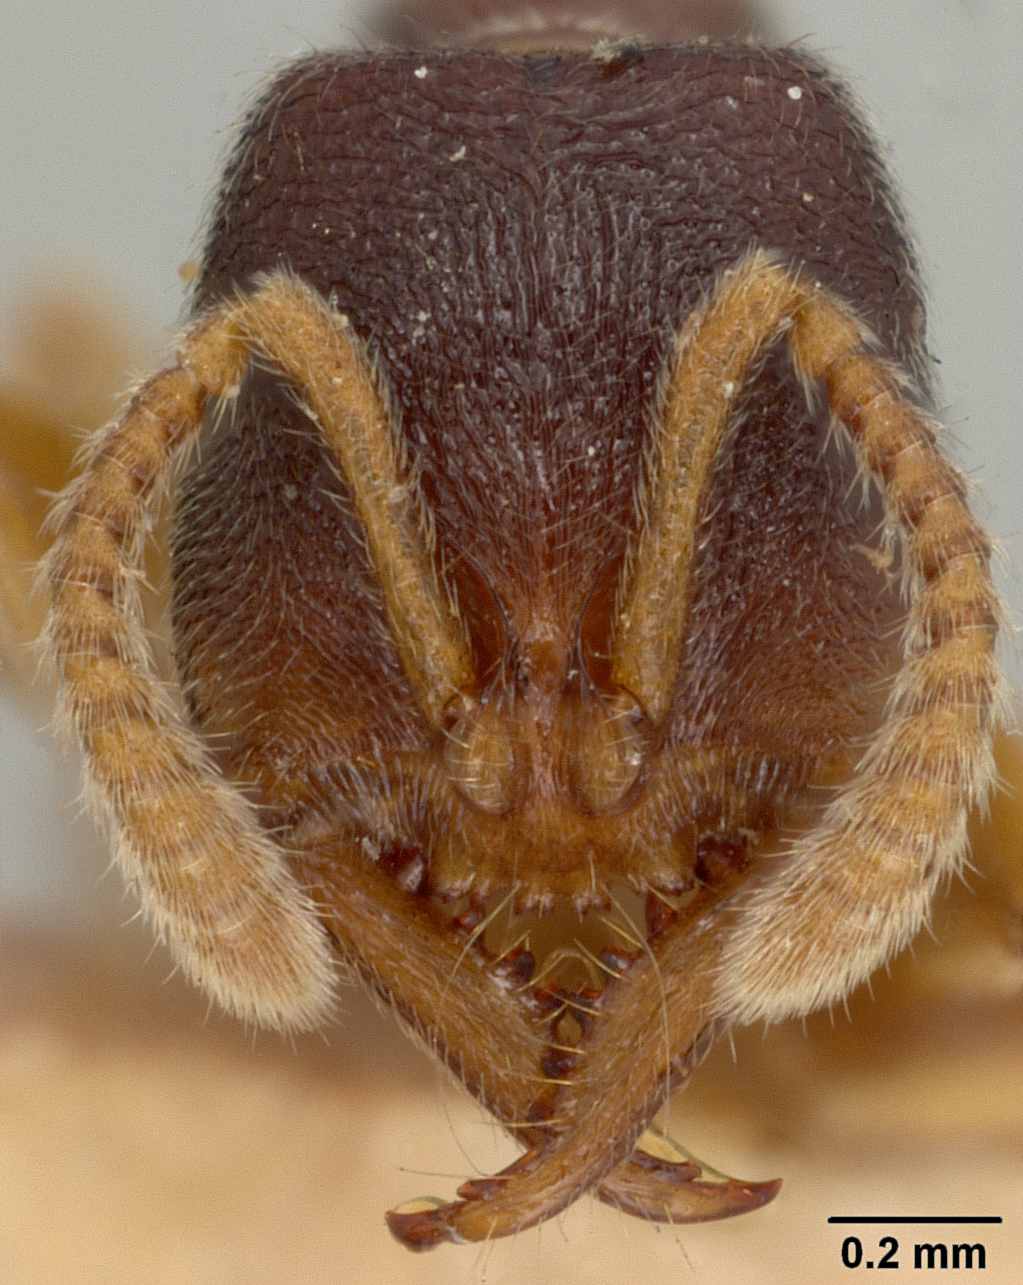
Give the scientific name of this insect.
Stigmatomma williamsi
